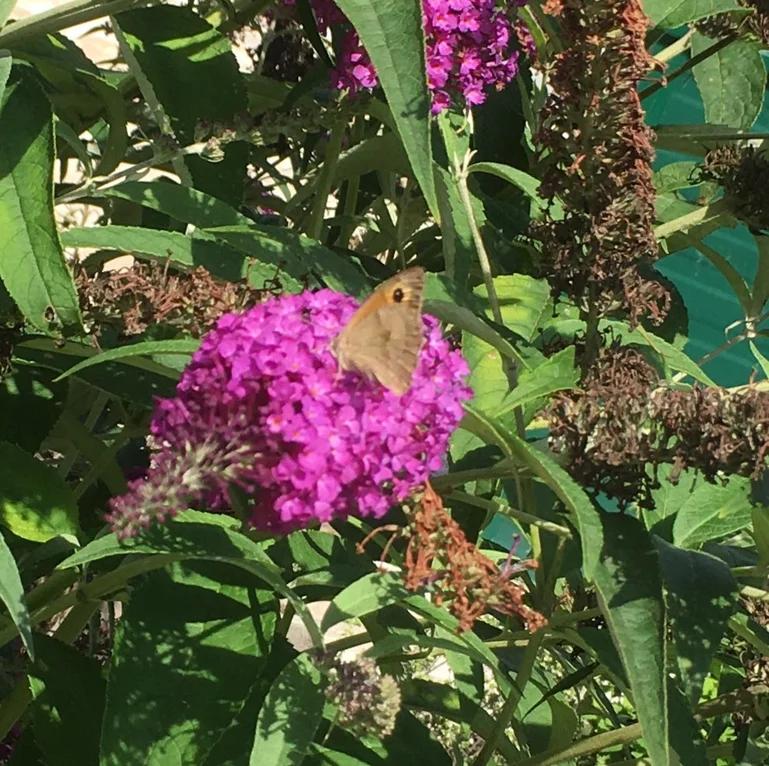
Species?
Maniola jurtina
